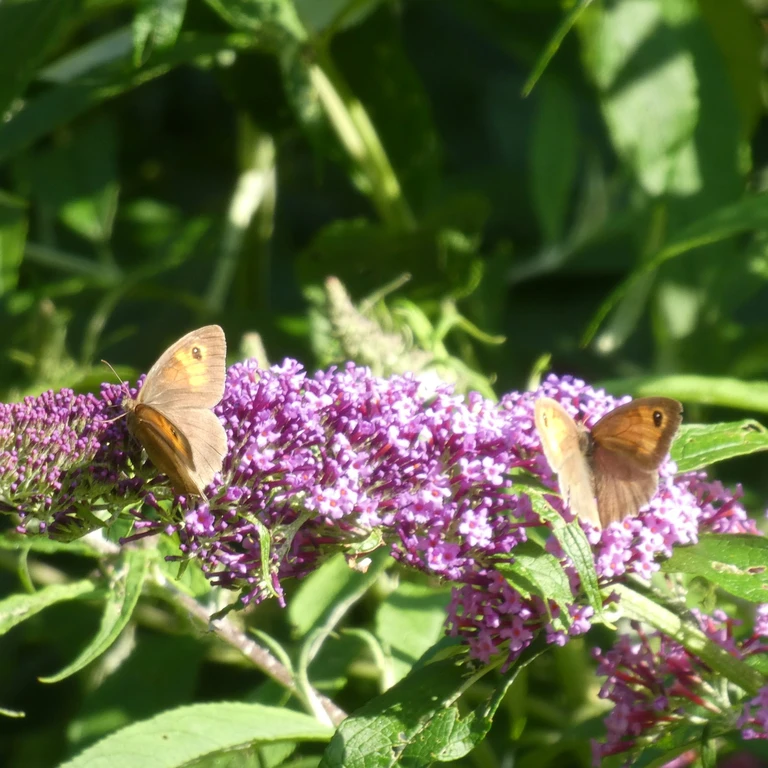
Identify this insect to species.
Maniola jurtina
